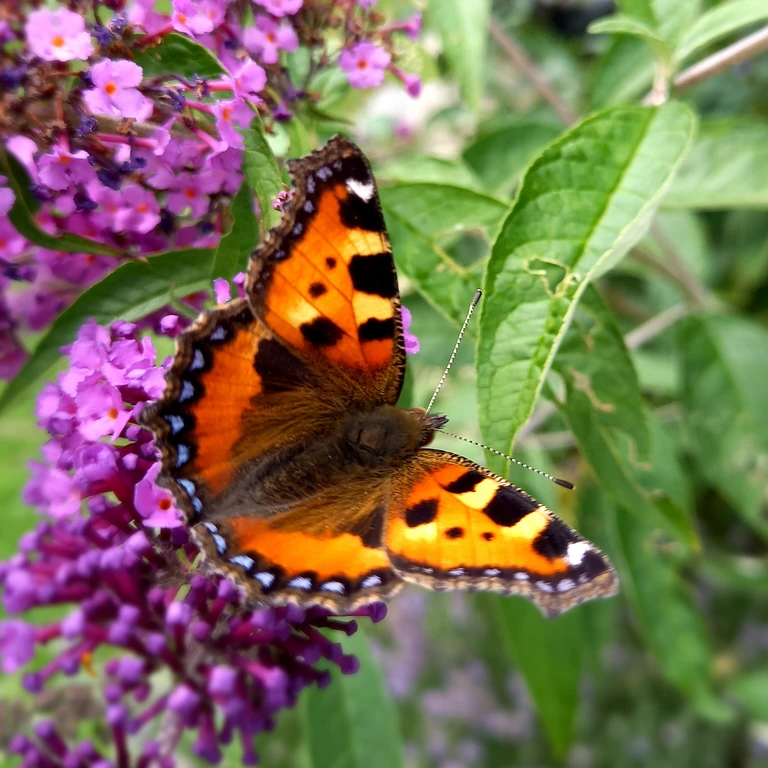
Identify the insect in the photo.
Aglais urticae
